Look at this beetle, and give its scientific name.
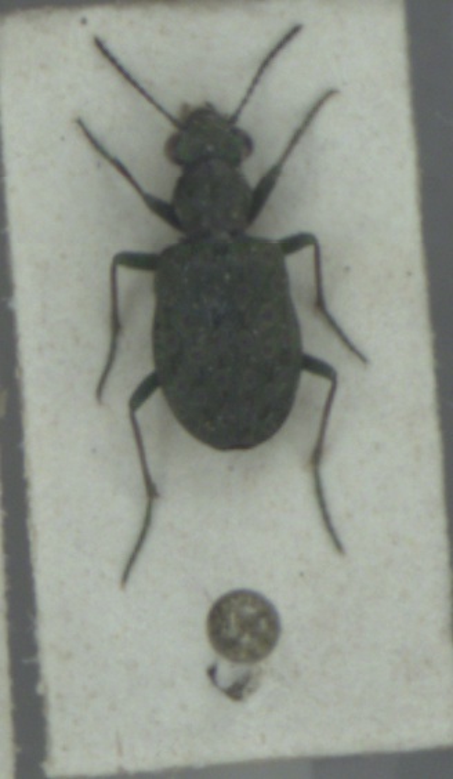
Elaphrus riparius
